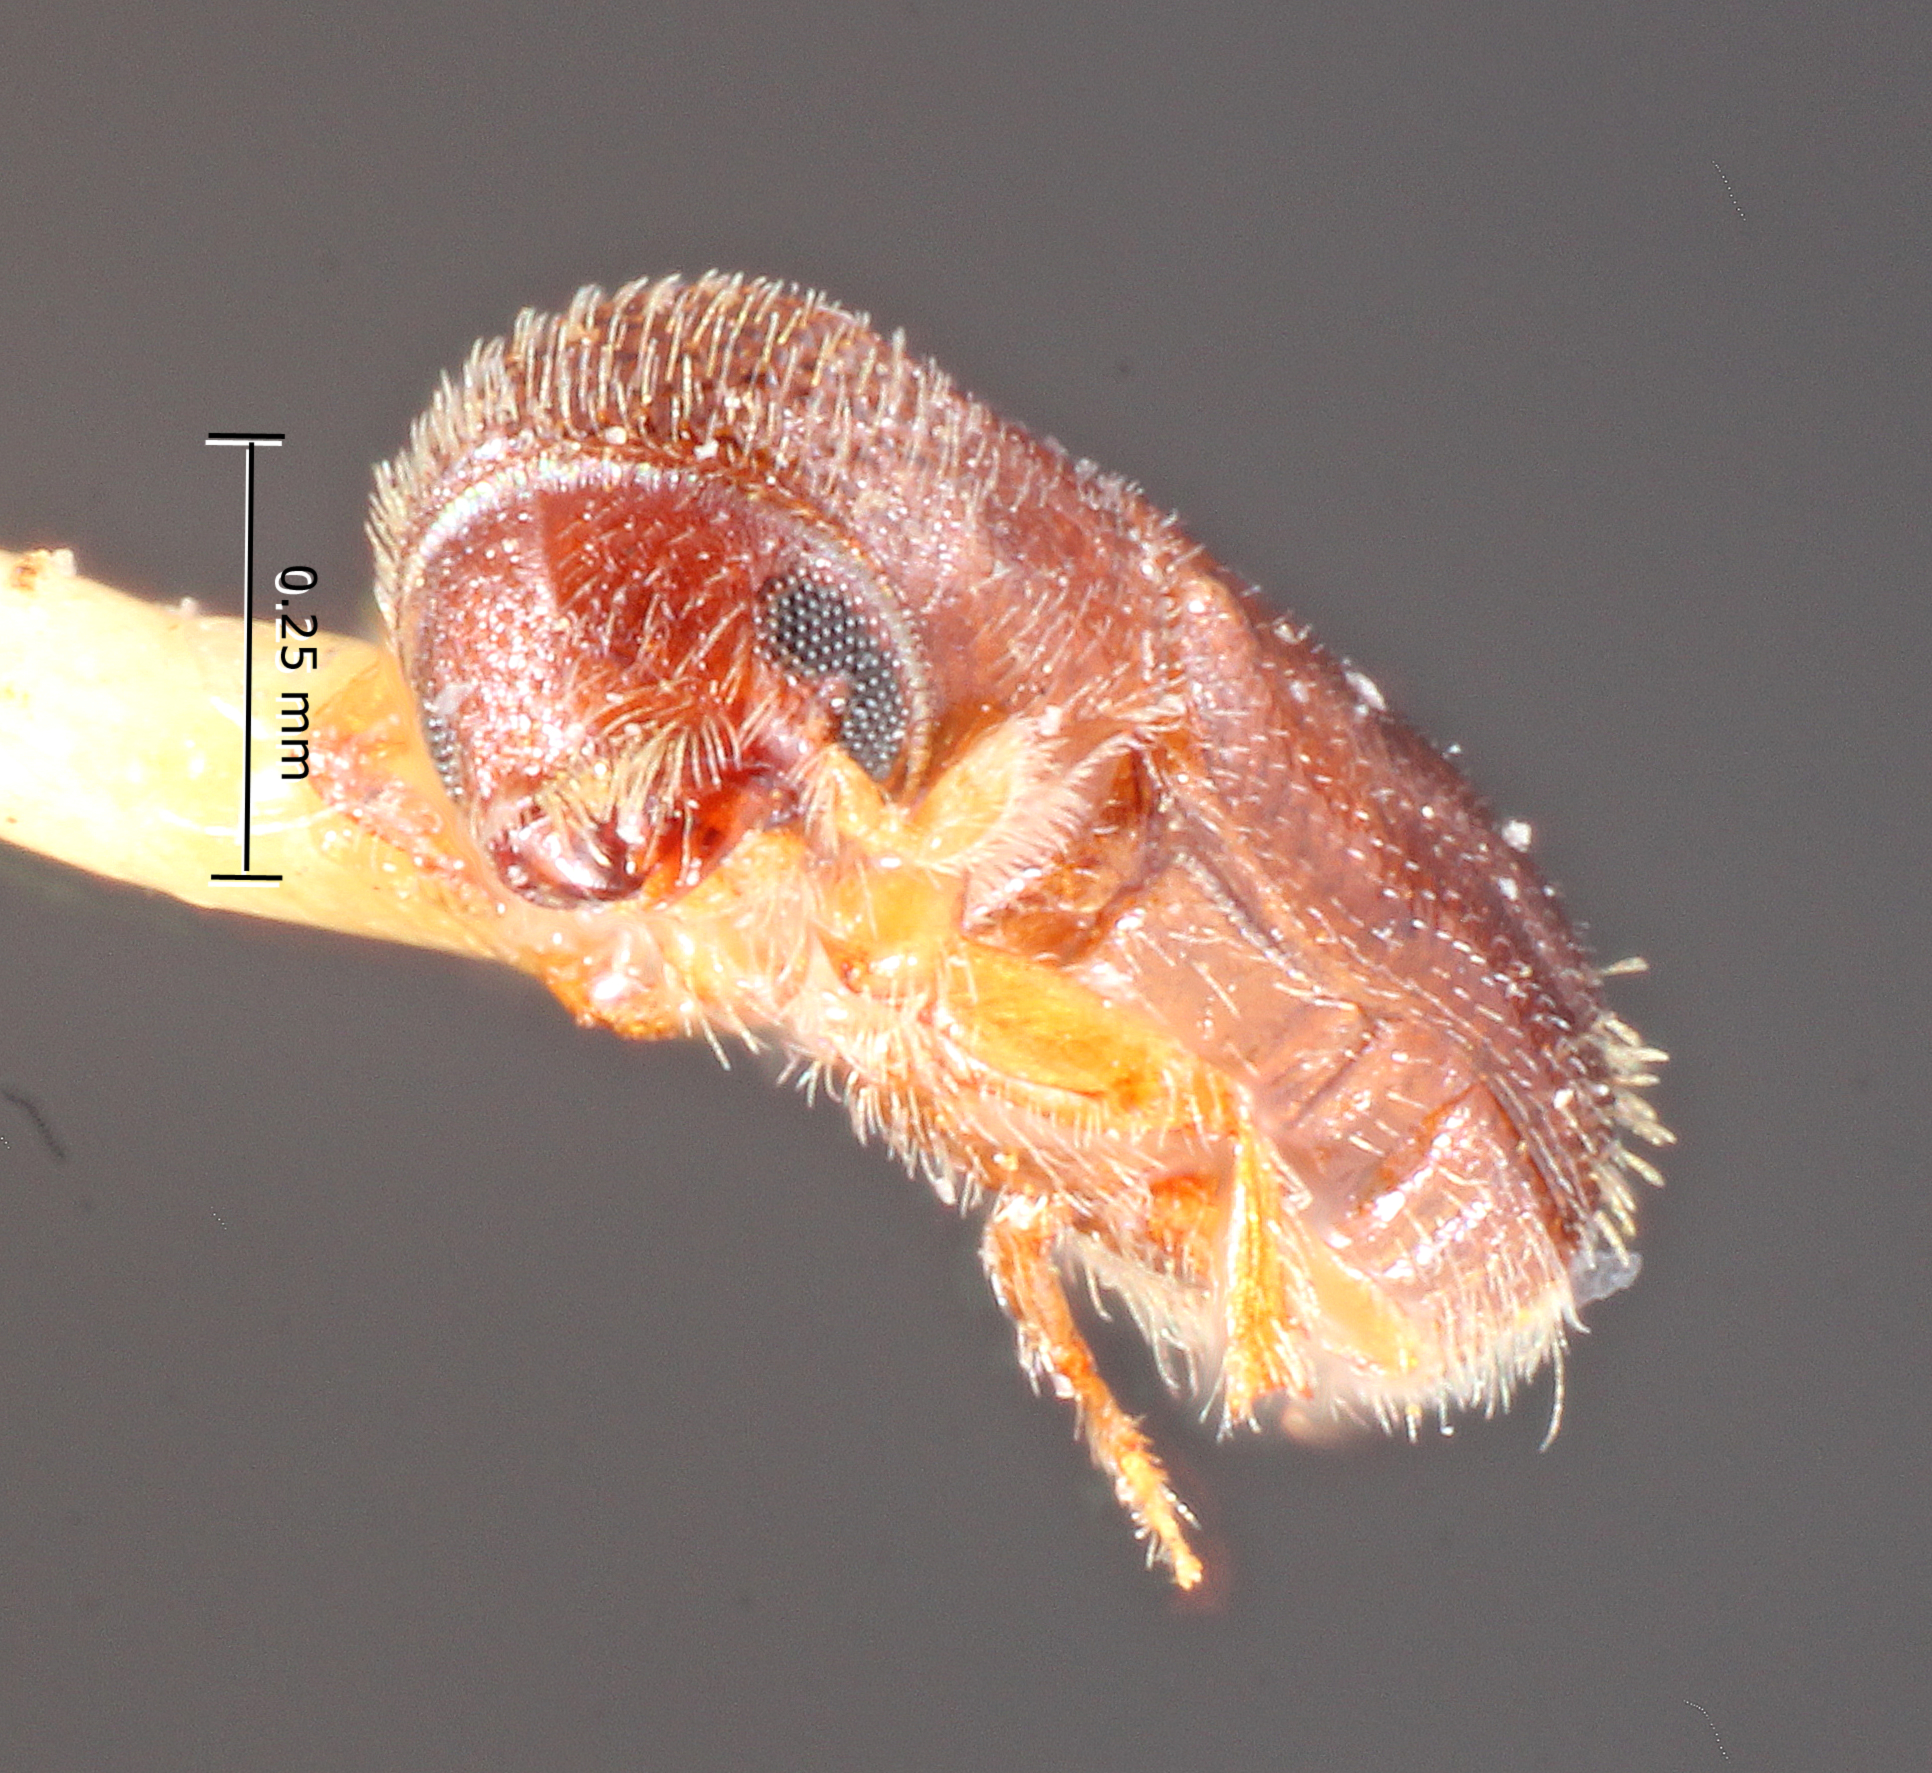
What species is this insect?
Pityophthoroides pudens
